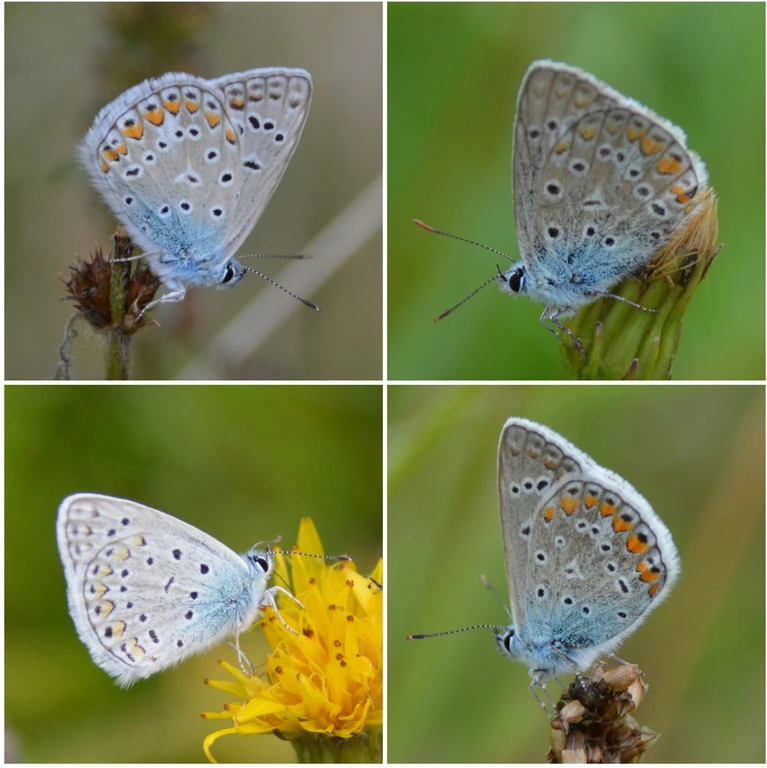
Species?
Polyommatus icarus
